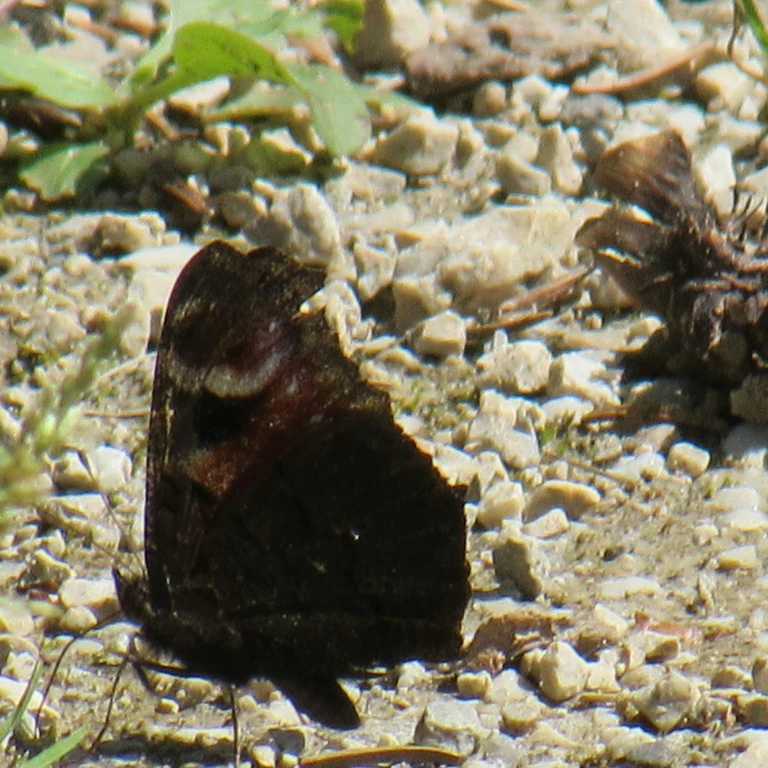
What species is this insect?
Aglais io
